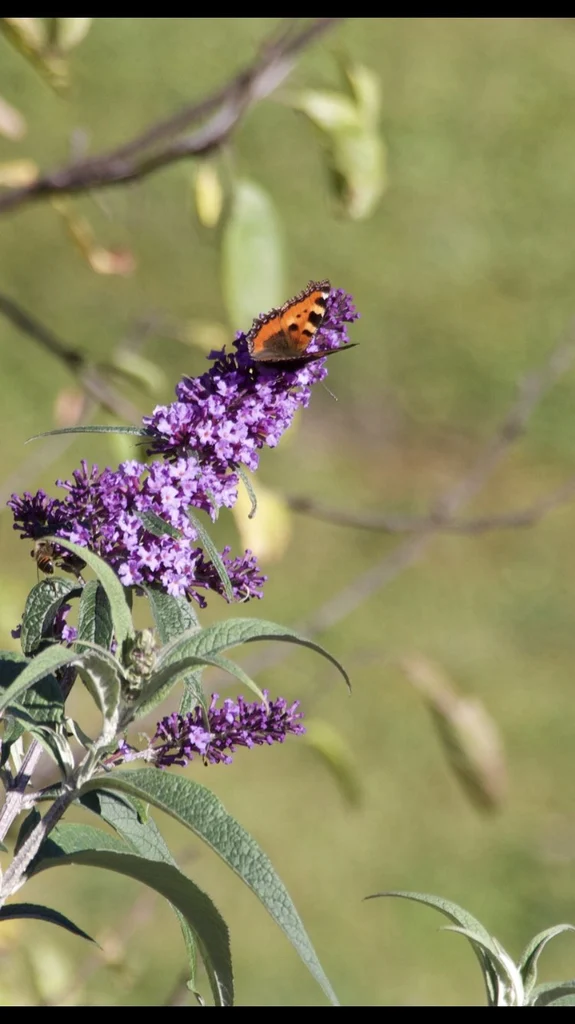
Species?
Aglais urticae
